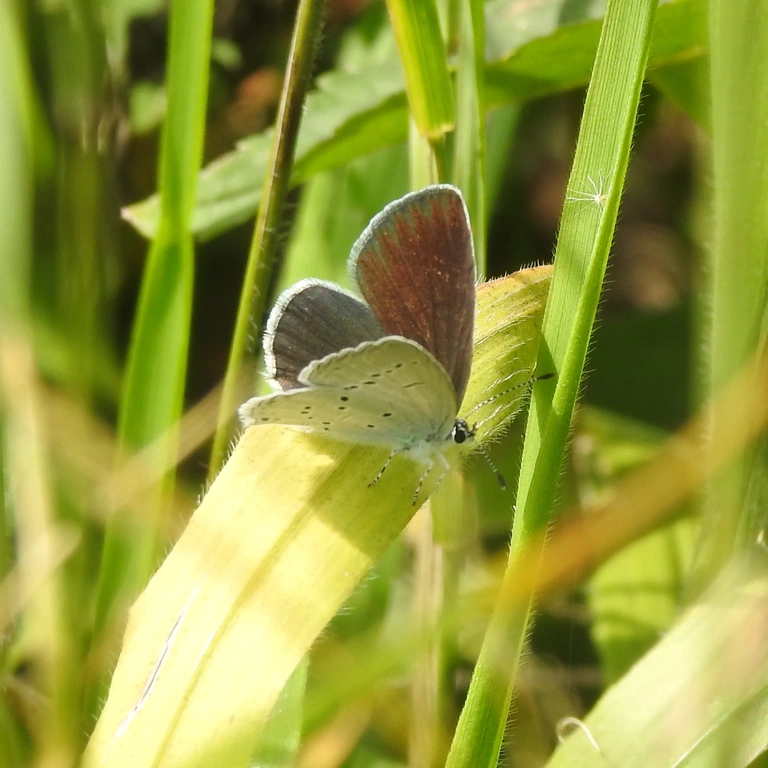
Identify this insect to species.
Cupido decolorata (also Elkalyce decolorata)
